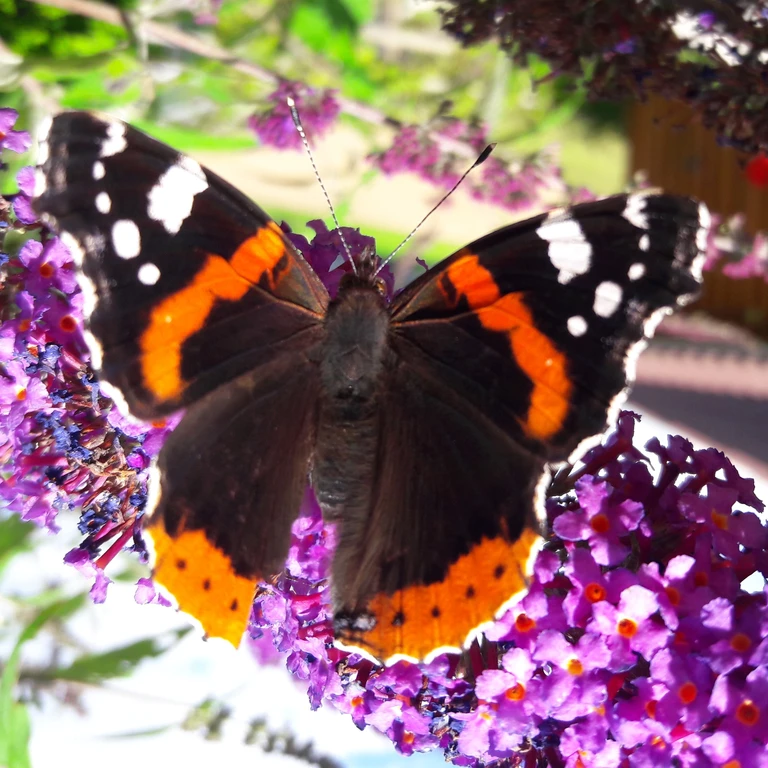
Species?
Vanessa atalanta
